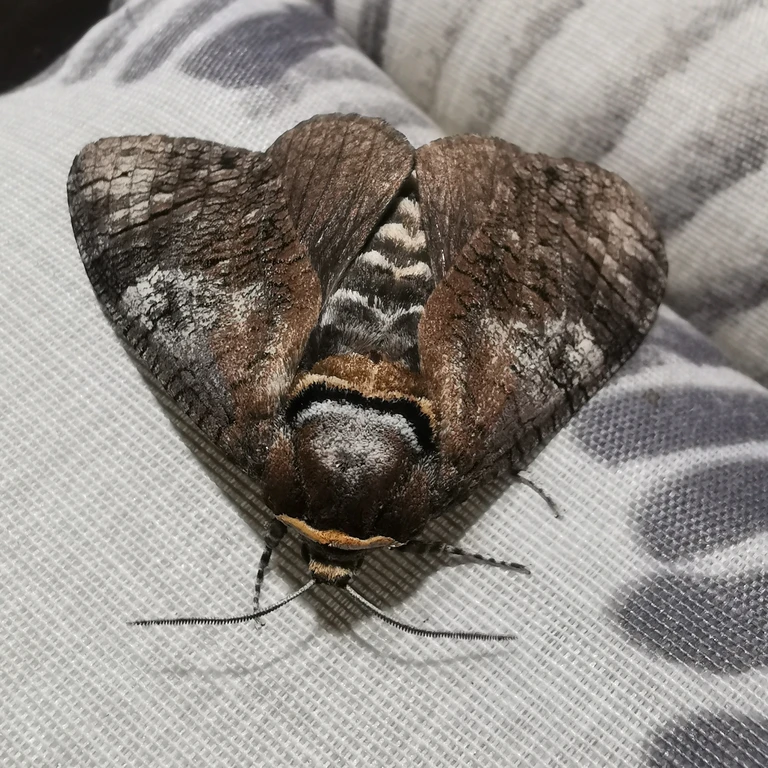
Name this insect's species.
Cossus cossus
